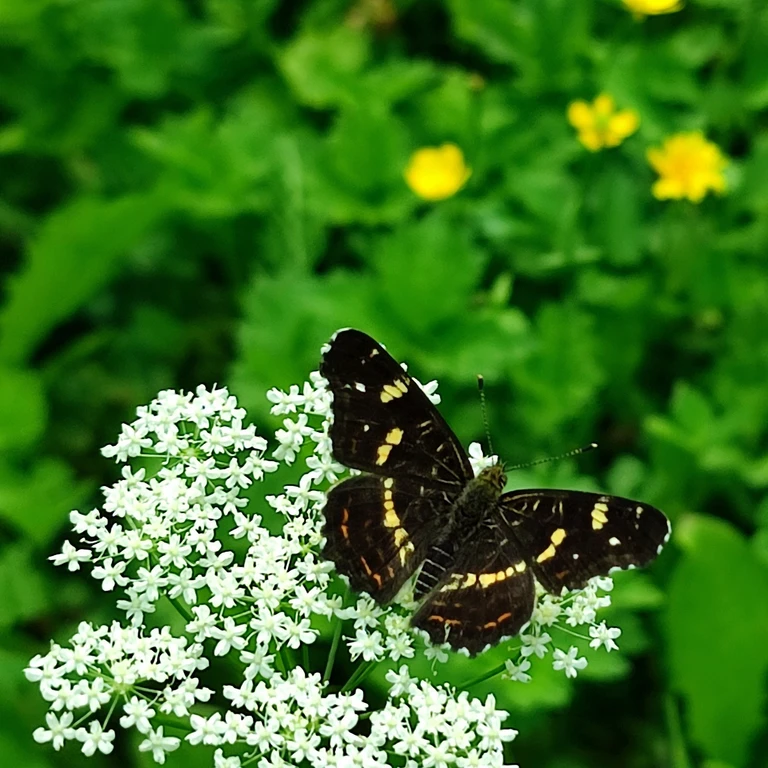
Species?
Araschnia levana
